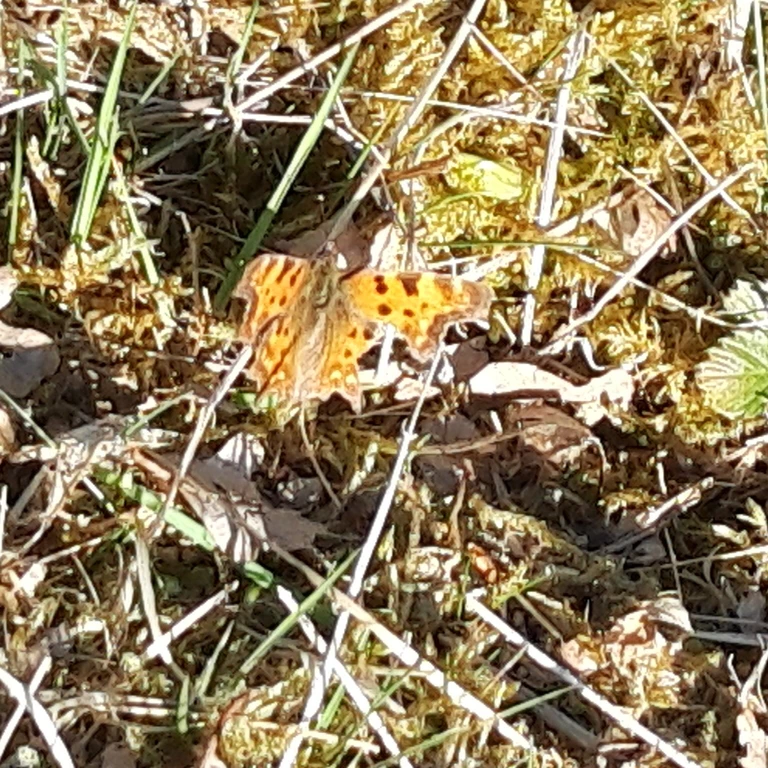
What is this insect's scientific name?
Polygonia c-album
